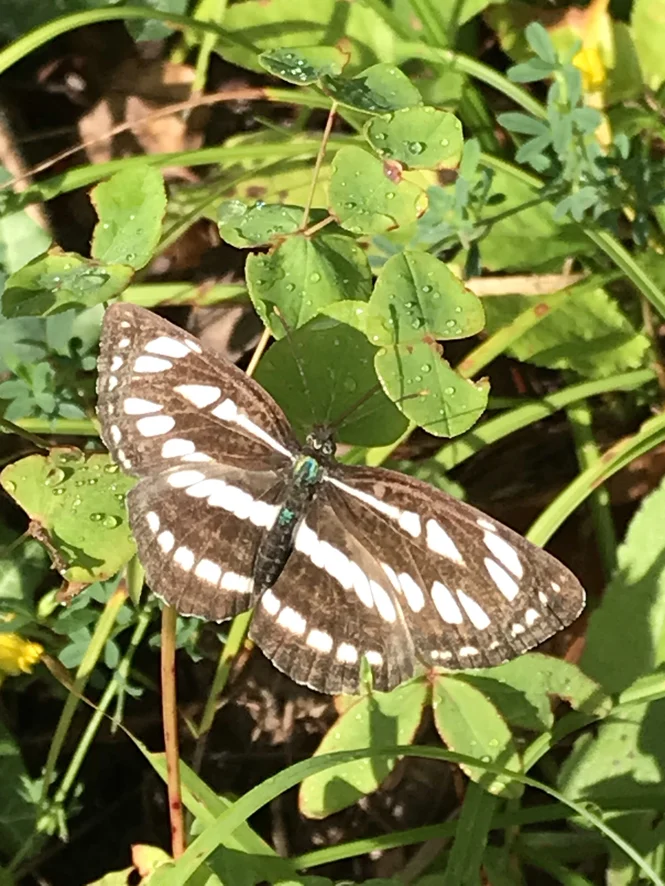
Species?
Neptis sappho
